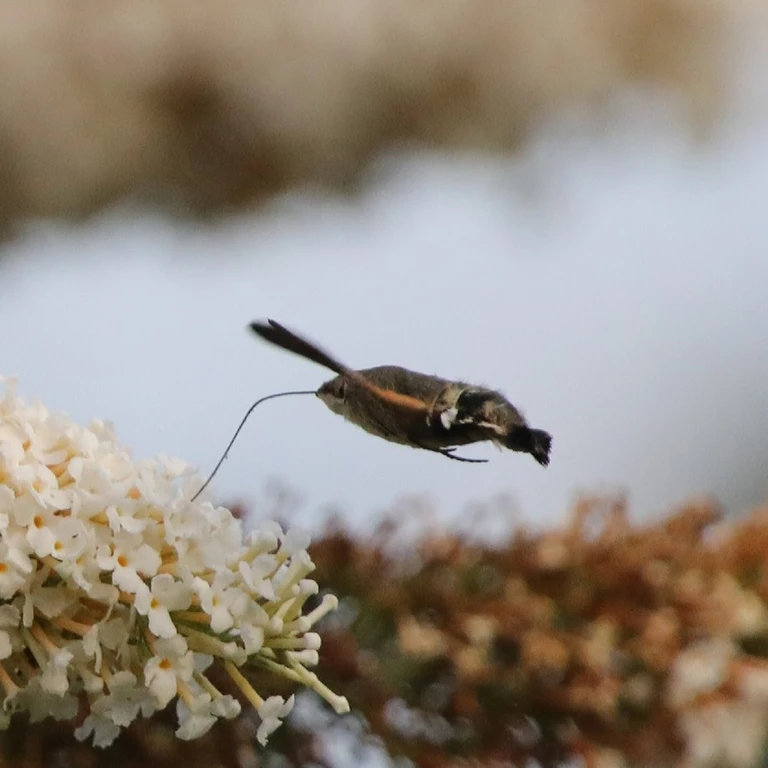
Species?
Macroglossum stellatarum
